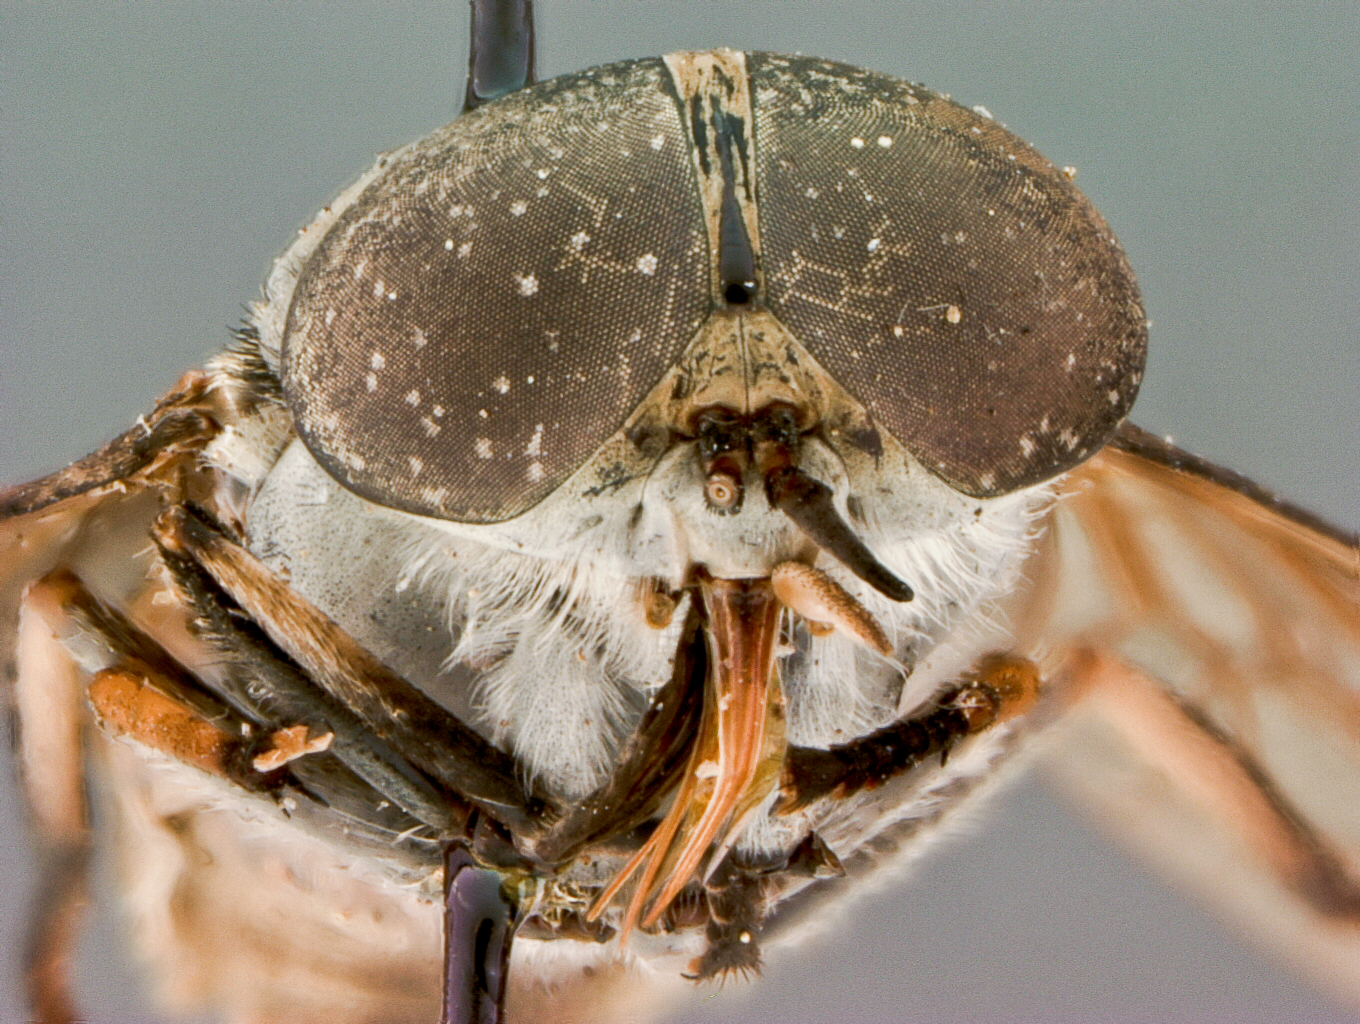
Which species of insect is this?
Tabanus neoindianus
